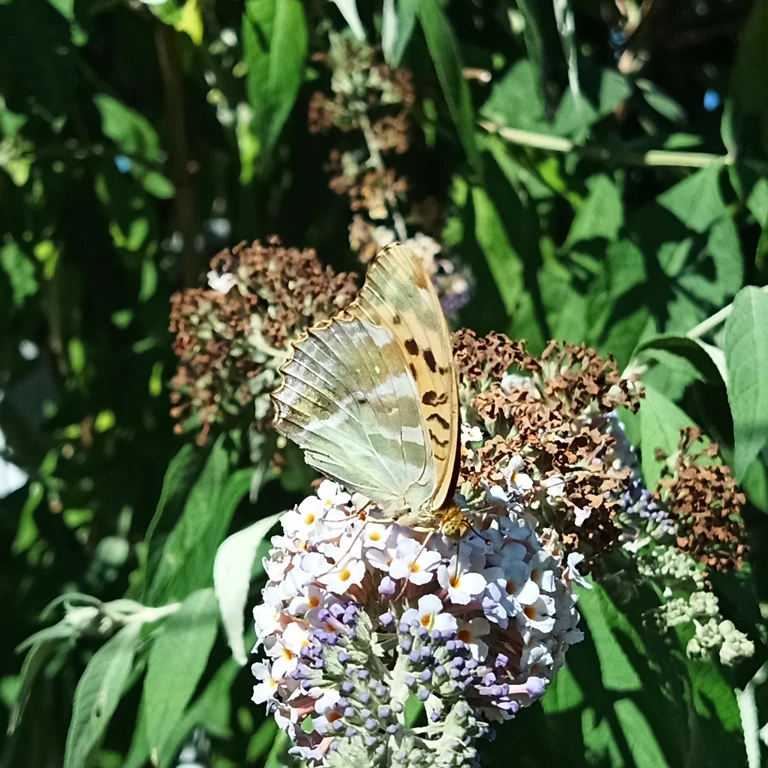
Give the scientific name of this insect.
Argynnis paphia
